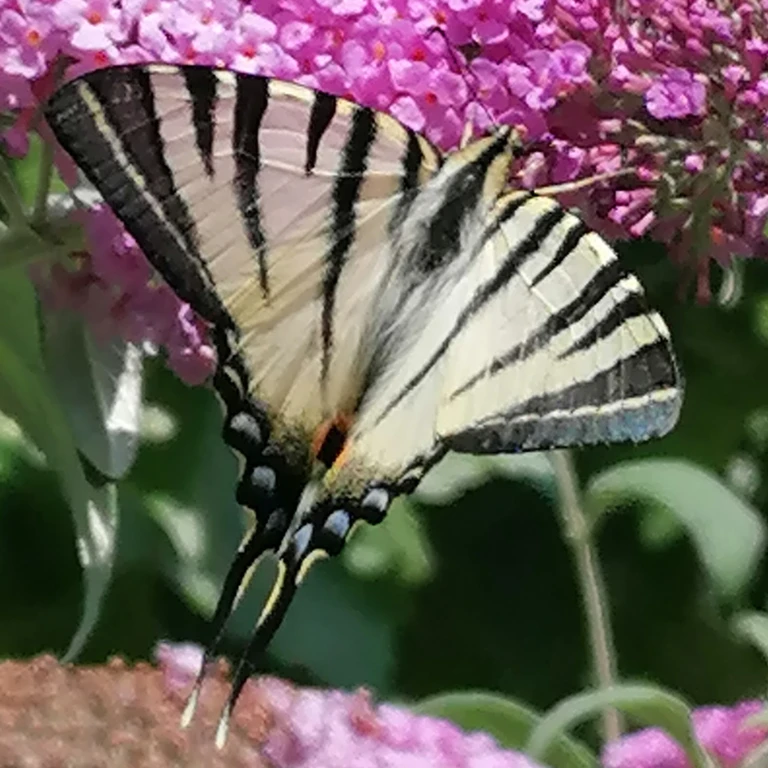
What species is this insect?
Iphiclides podalirius
